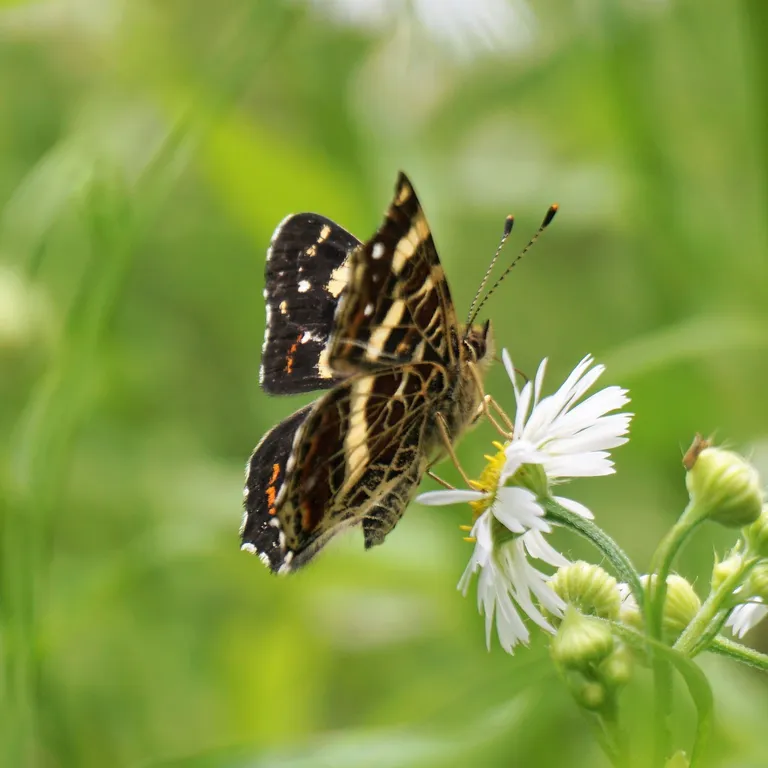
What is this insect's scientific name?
Araschnia levana
